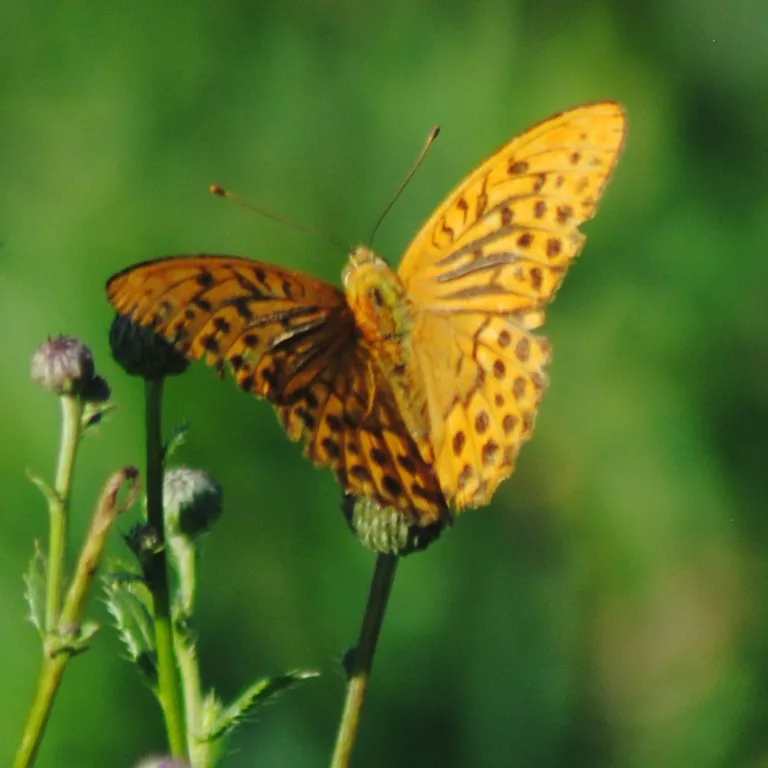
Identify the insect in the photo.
Argynnis paphia
